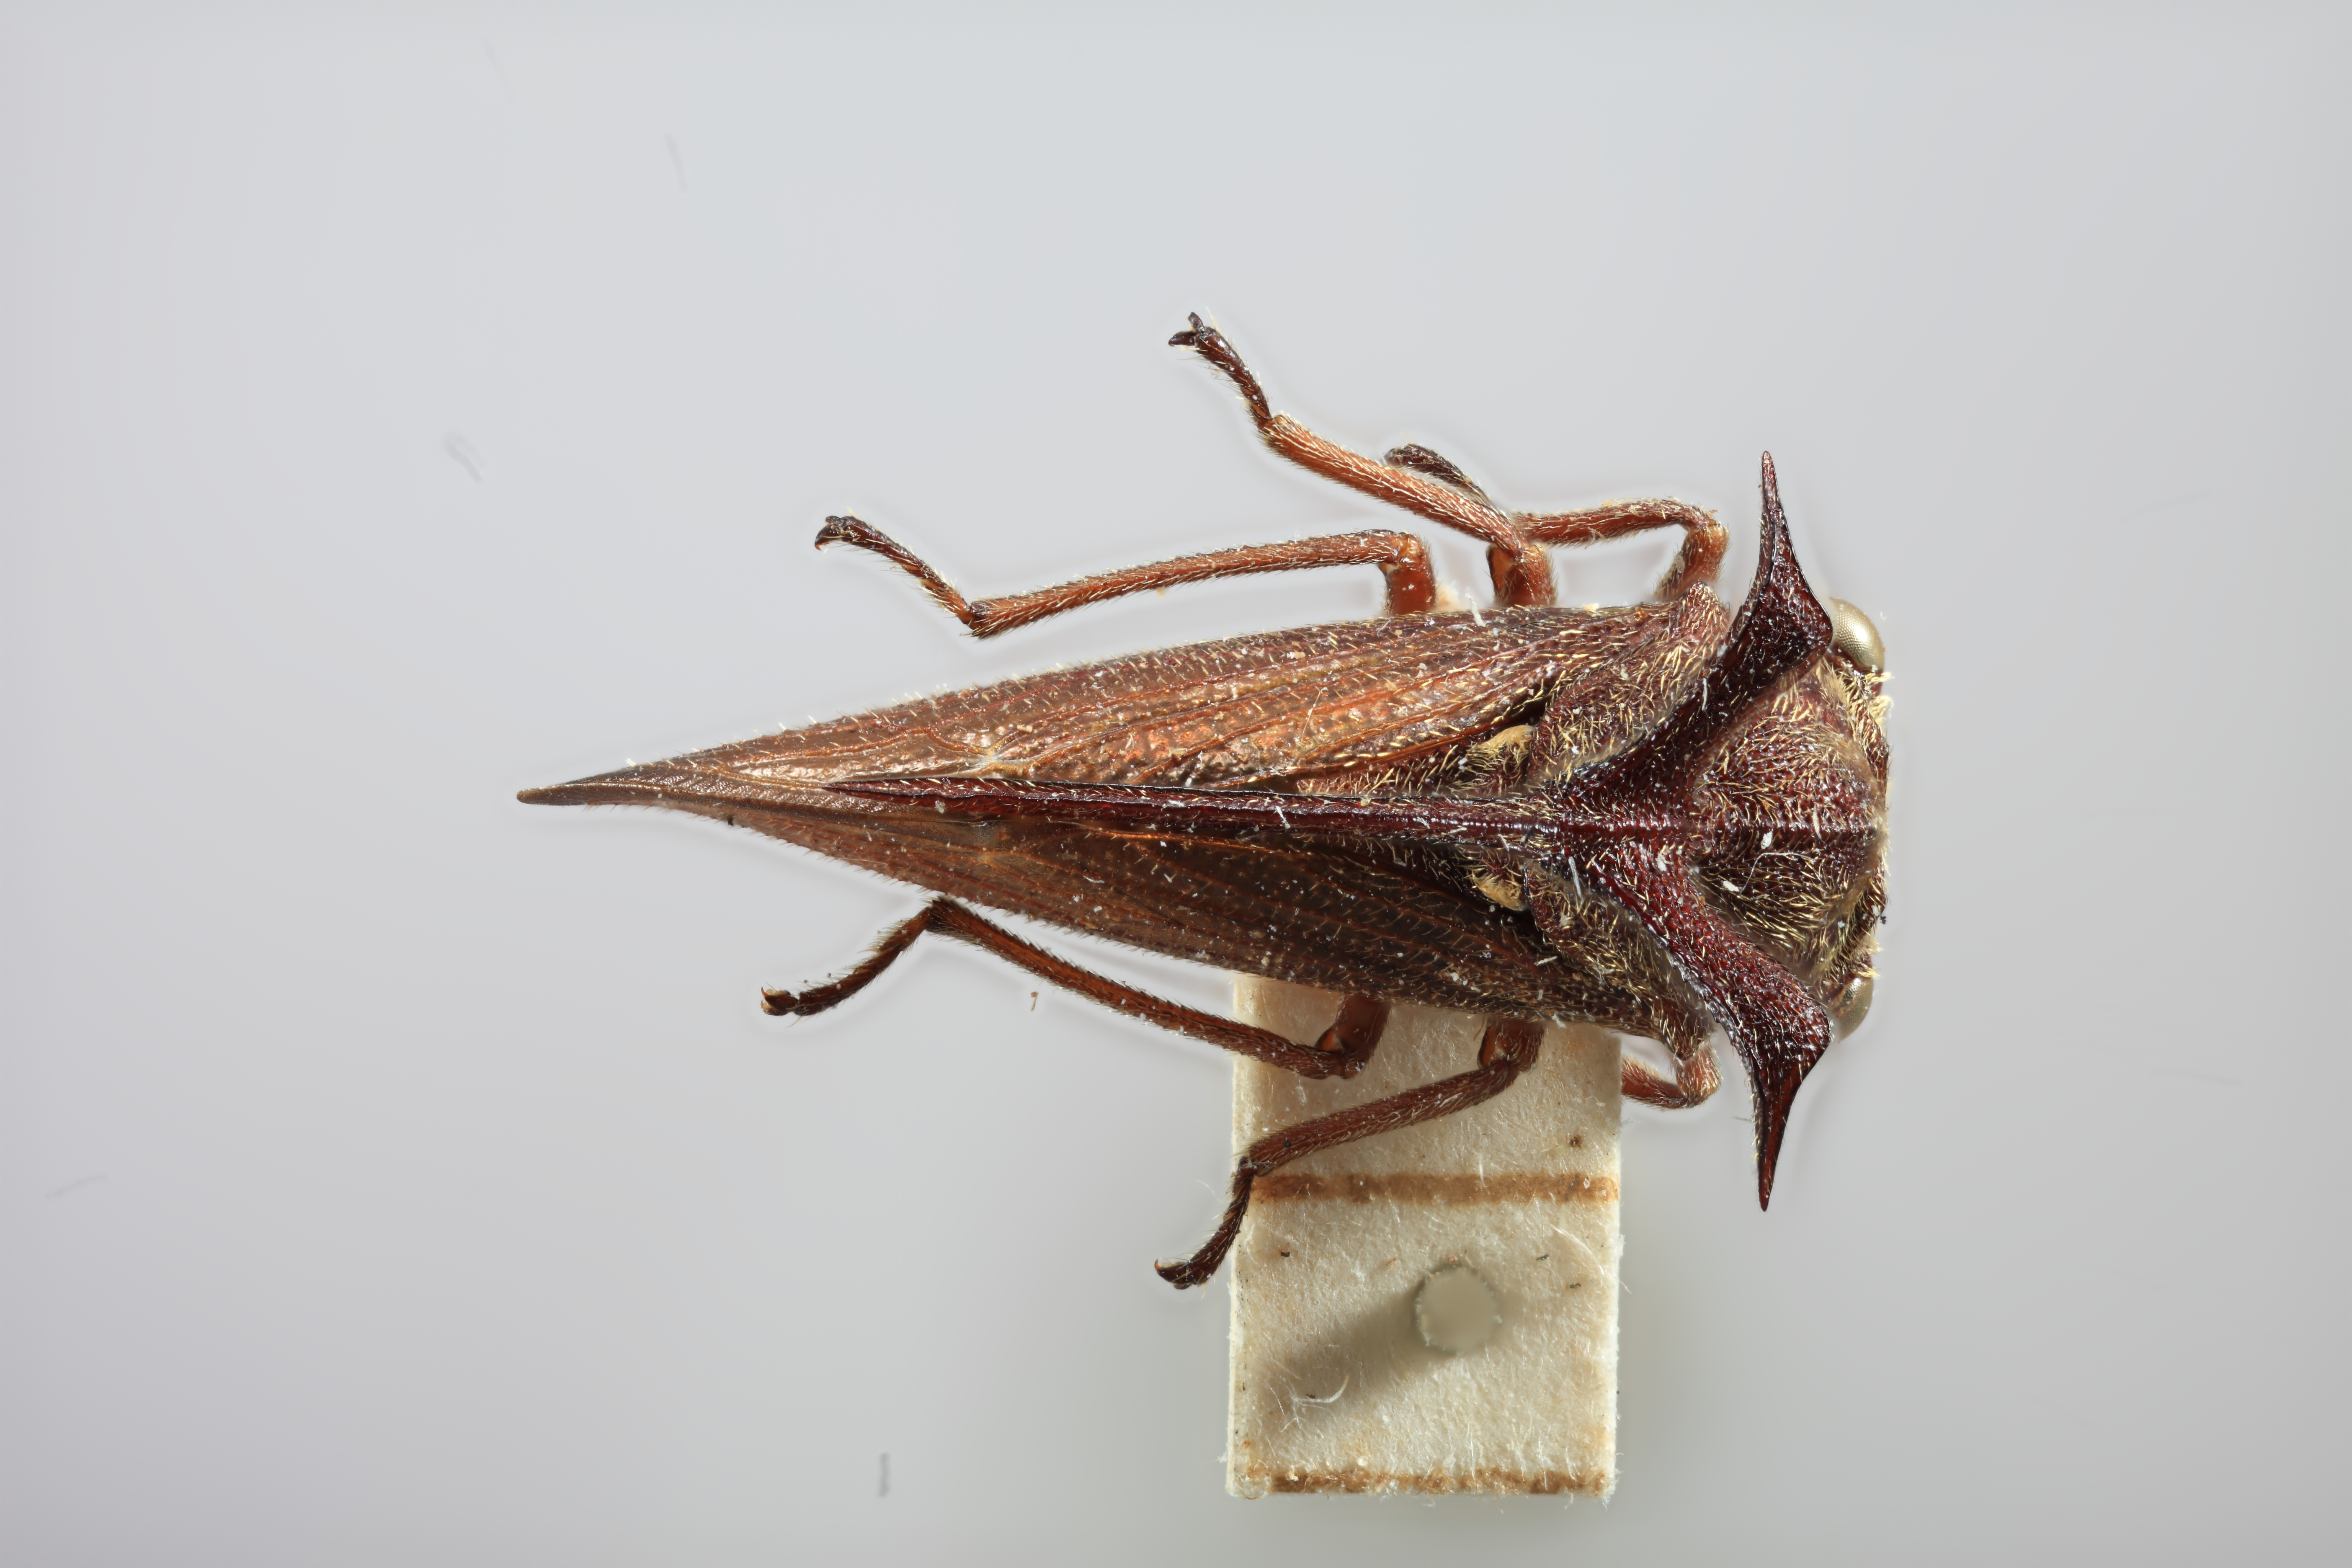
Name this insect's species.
Elaphiceps javanensis
